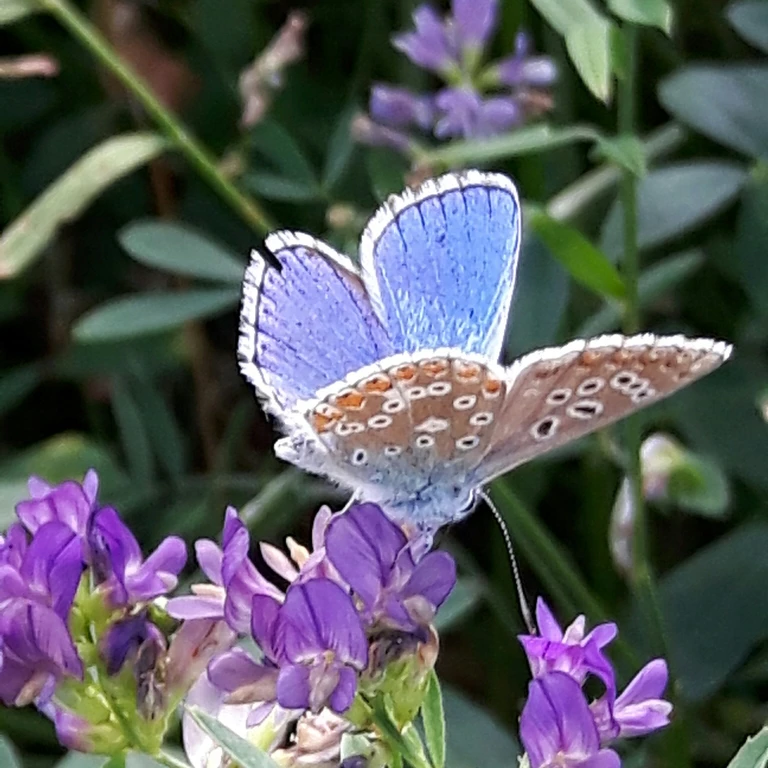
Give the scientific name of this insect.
Lysandra bellargus
